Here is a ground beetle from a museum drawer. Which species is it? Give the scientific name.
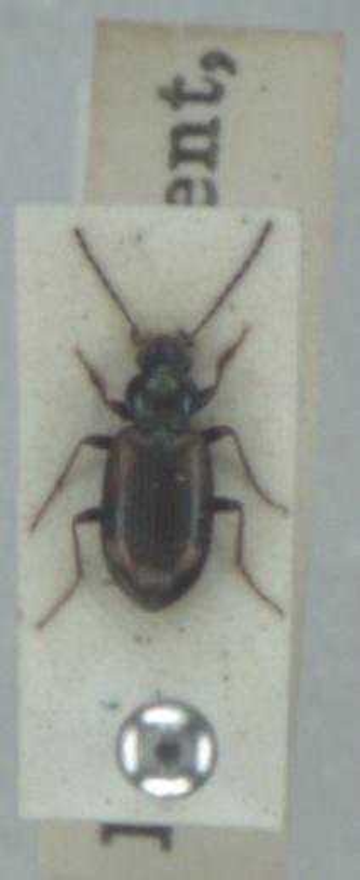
Bembidion bualei
